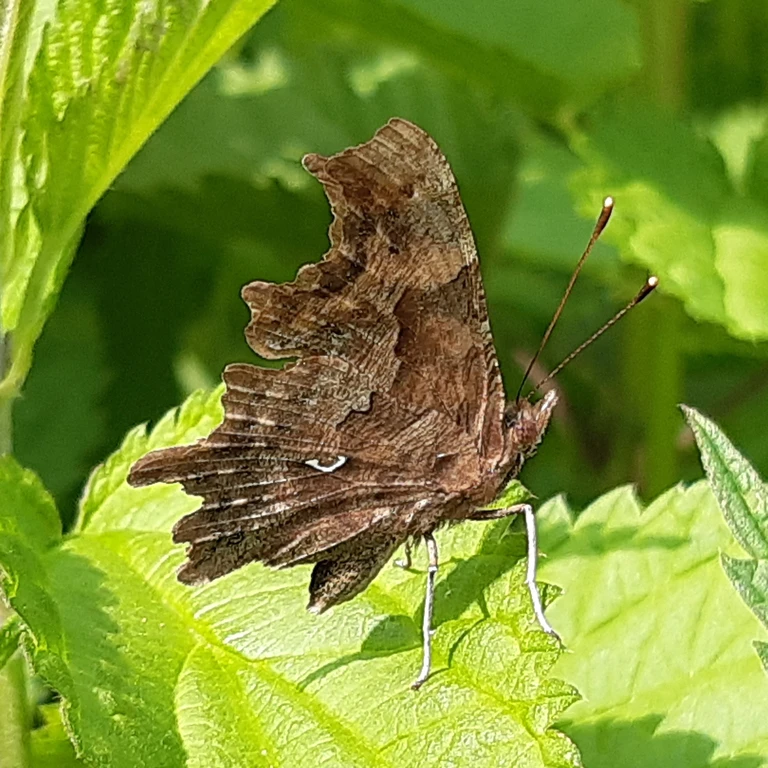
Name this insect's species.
Polygonia c-album
